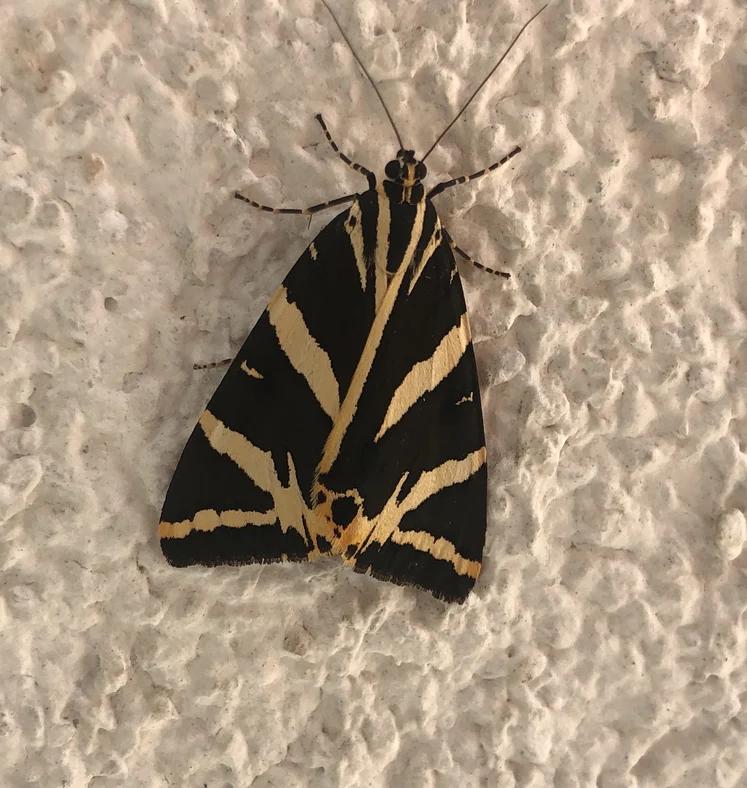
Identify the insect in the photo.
Euplagia quadripunctaria
